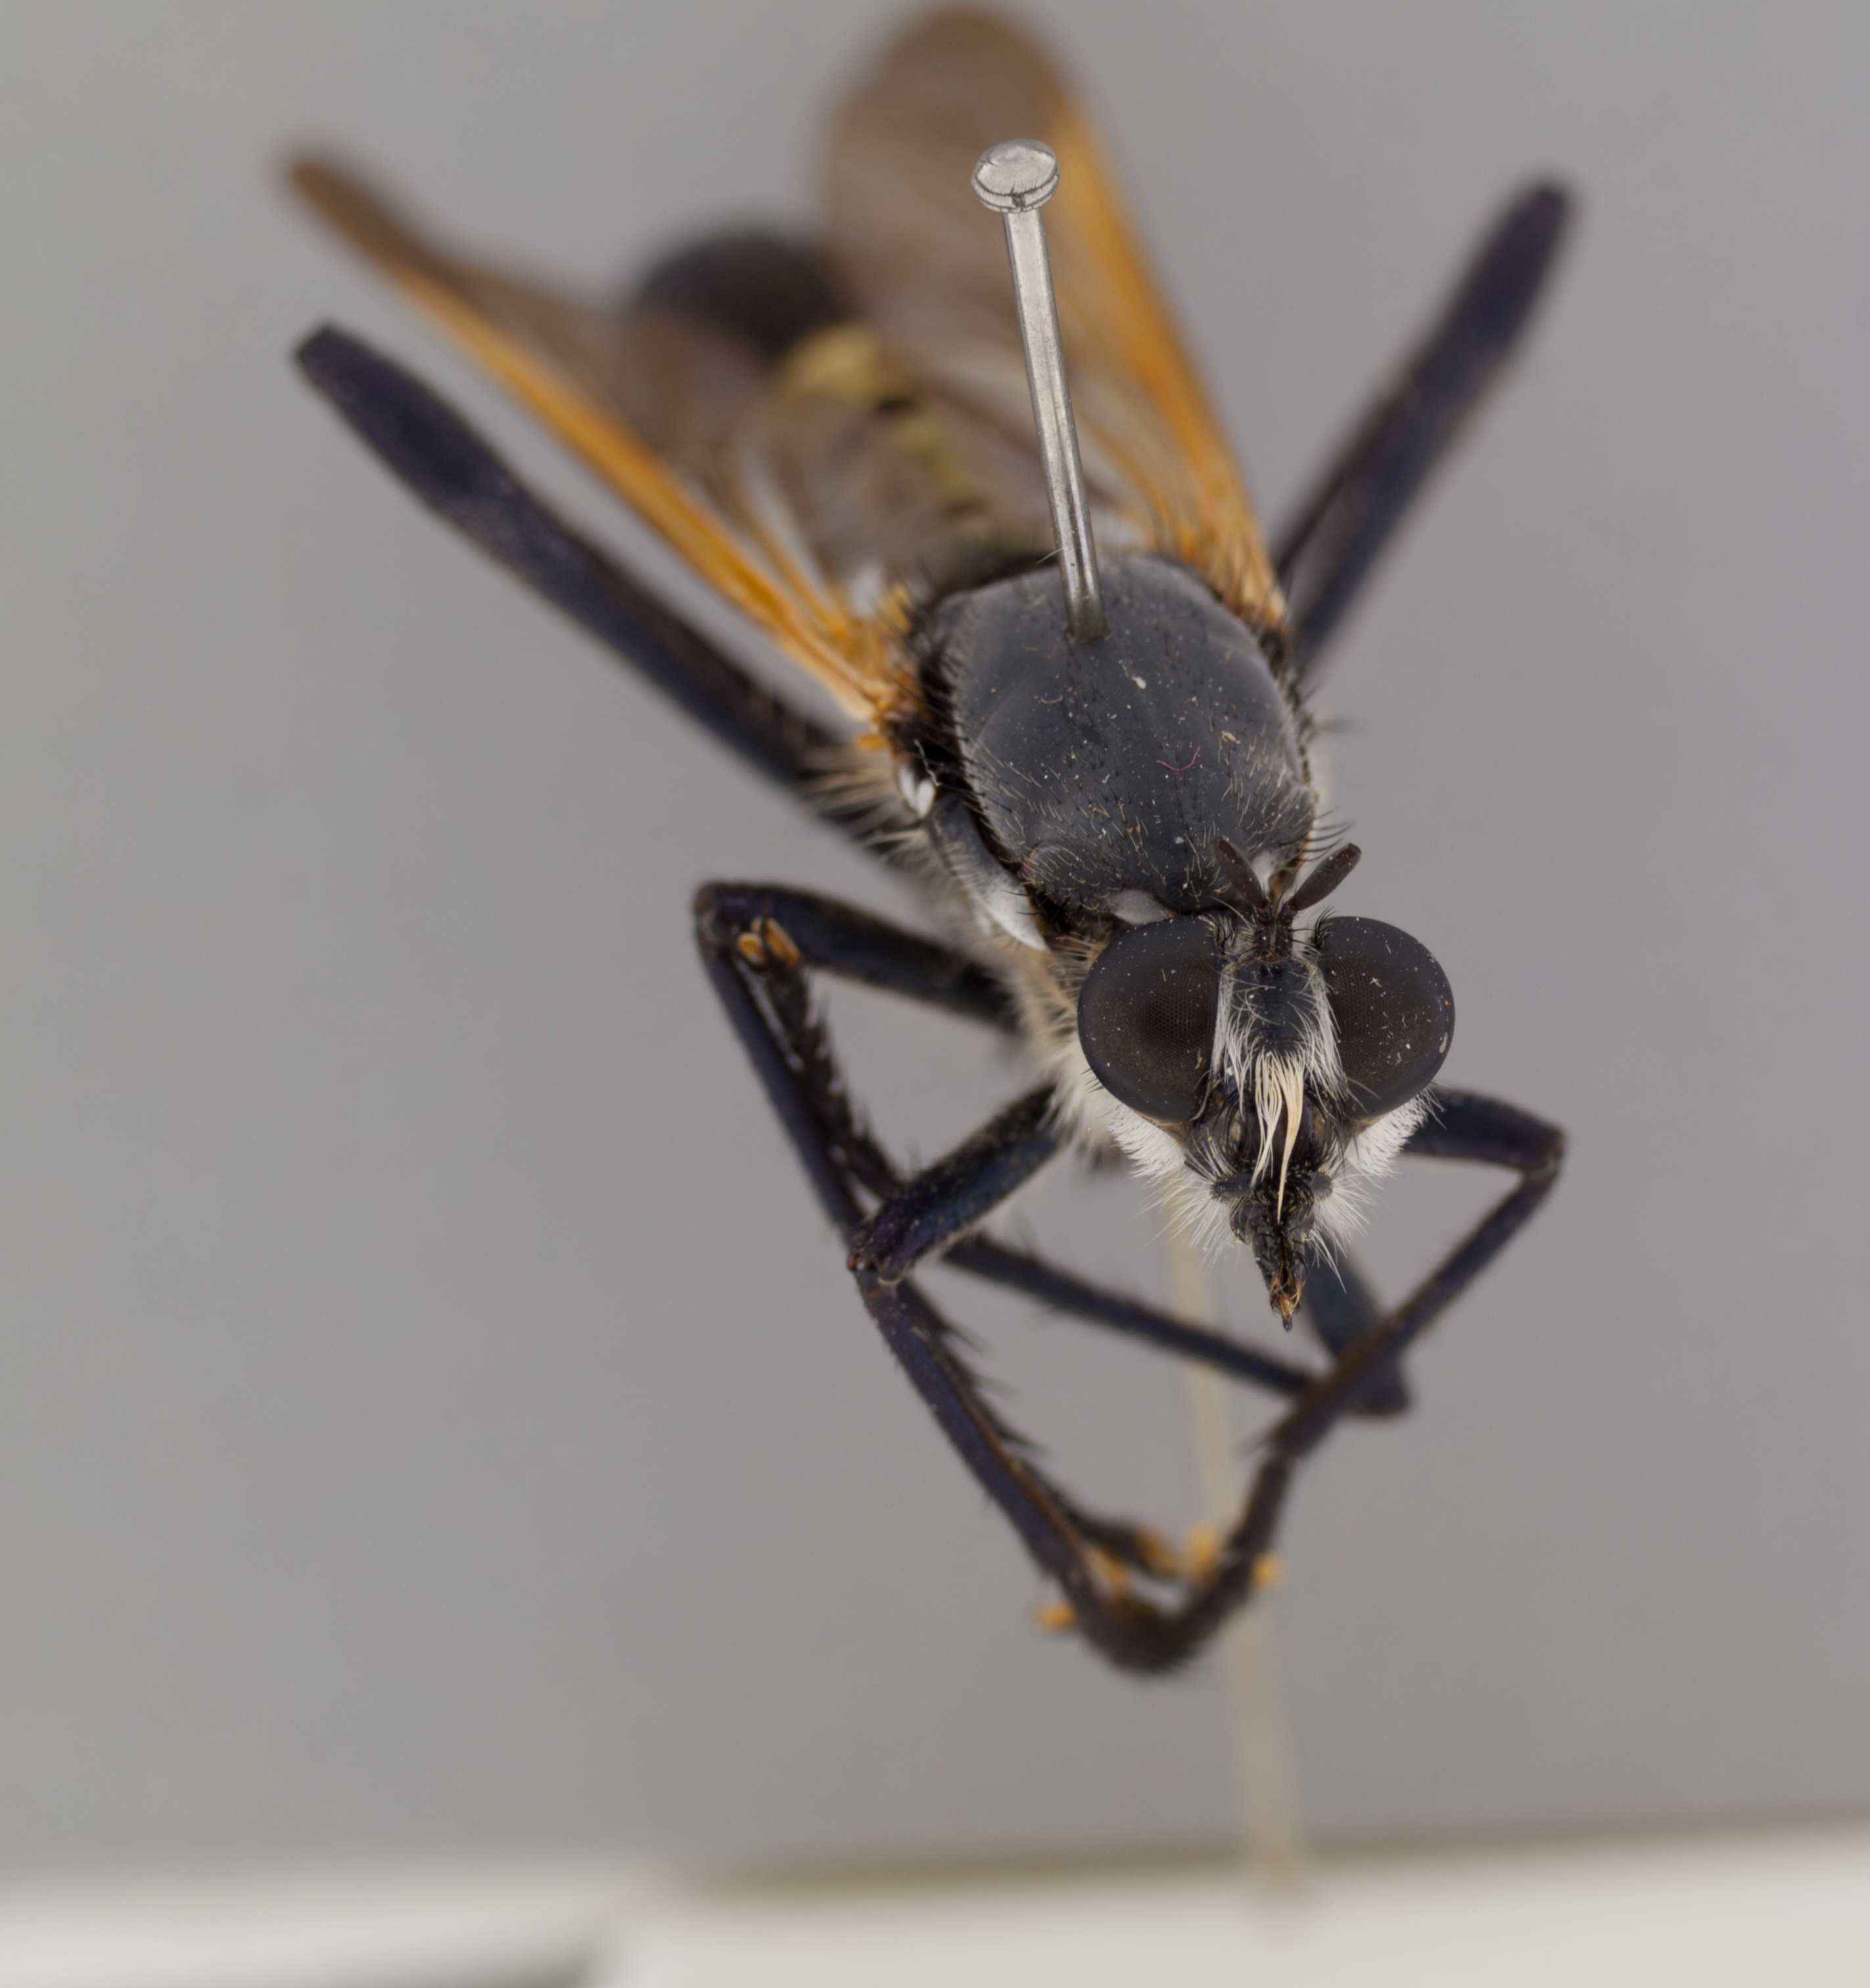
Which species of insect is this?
Lamyra gulo
